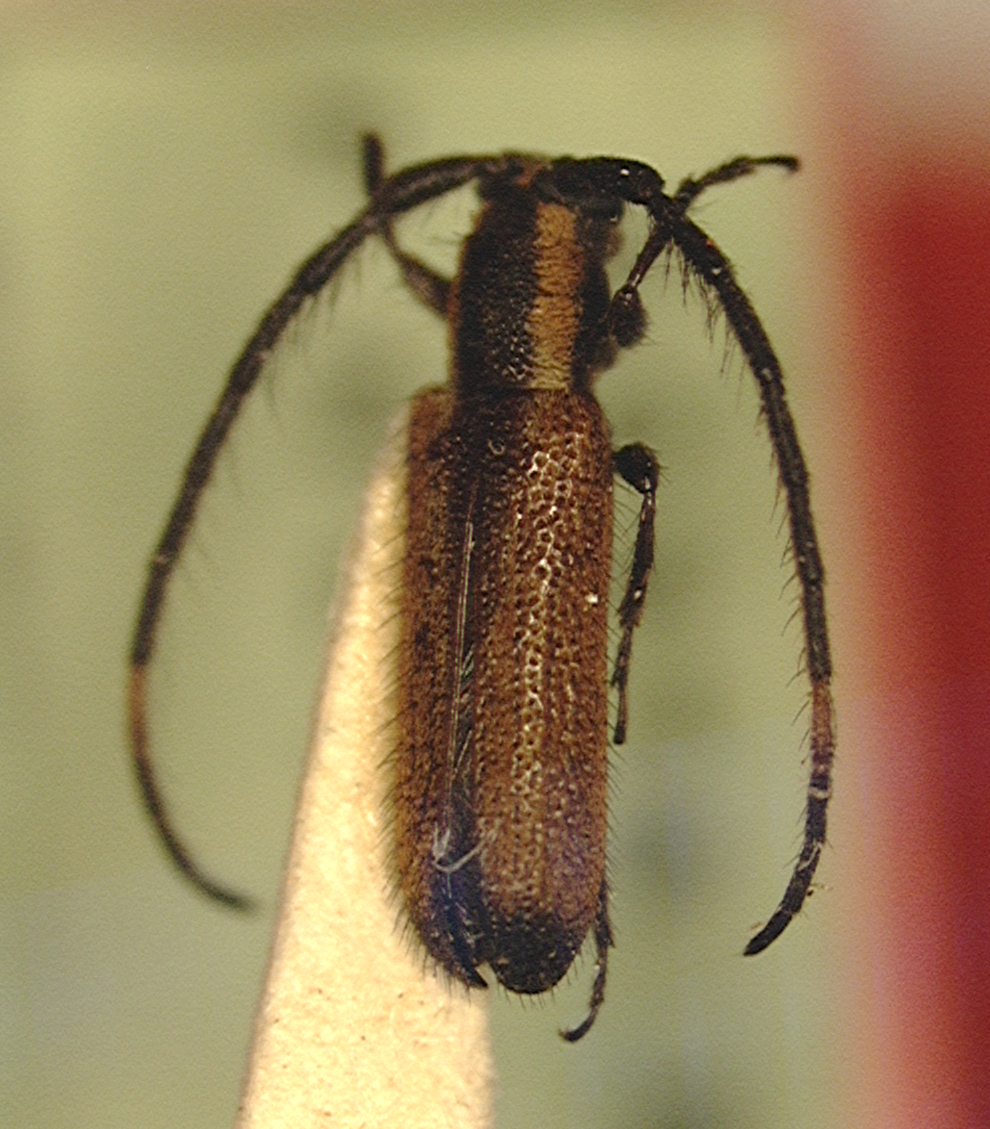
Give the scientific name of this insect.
Amphicnaeia apicalis
